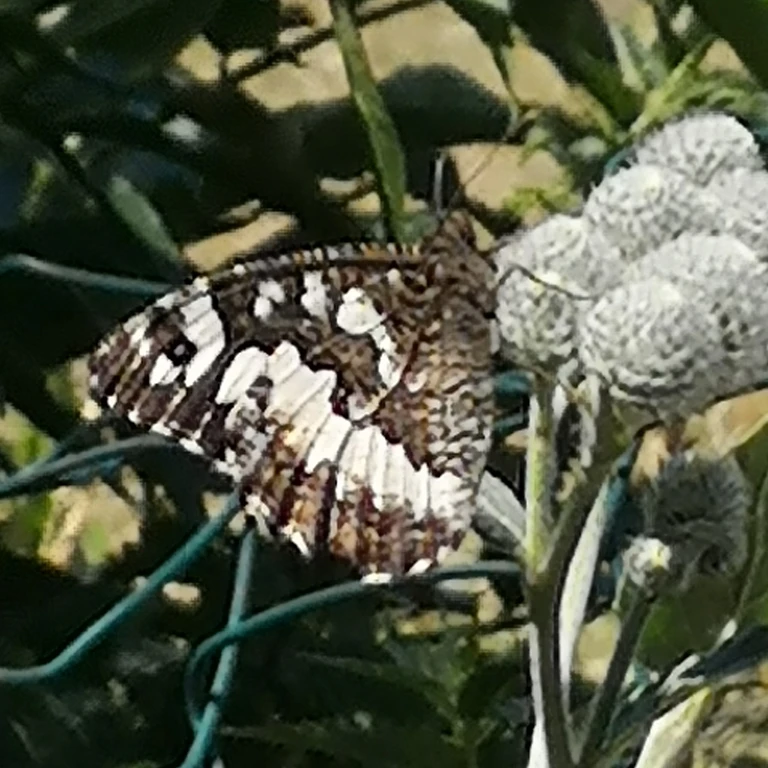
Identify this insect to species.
Brintesia circe
